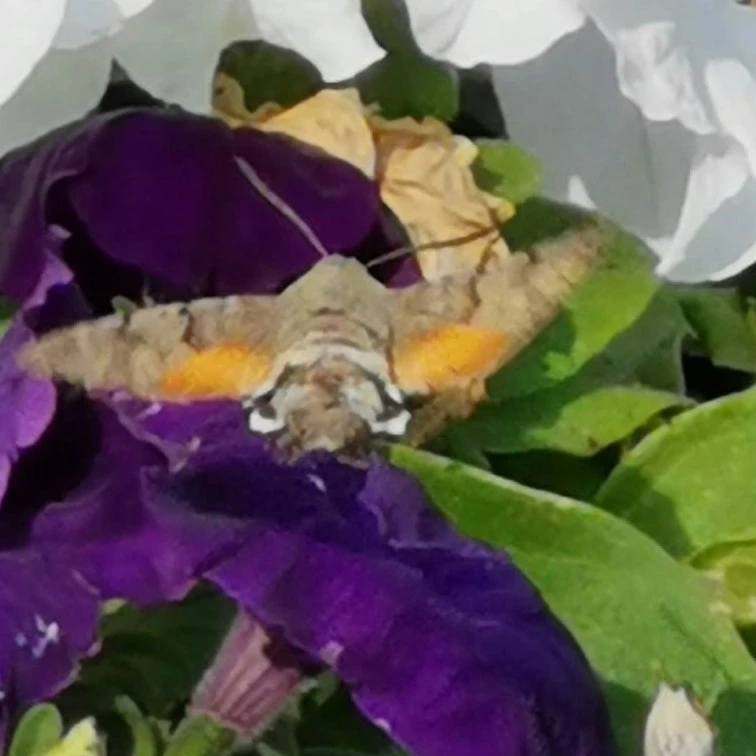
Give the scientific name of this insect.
Macroglossum stellatarum
